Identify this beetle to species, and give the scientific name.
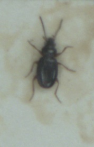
Bembidion gilvipes
